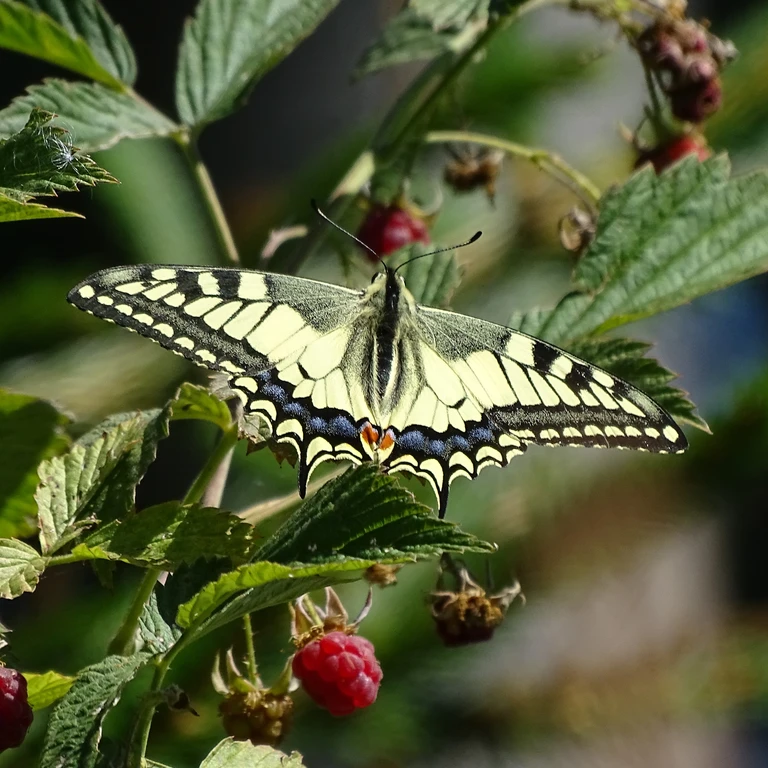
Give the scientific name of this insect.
Papilio machaon
